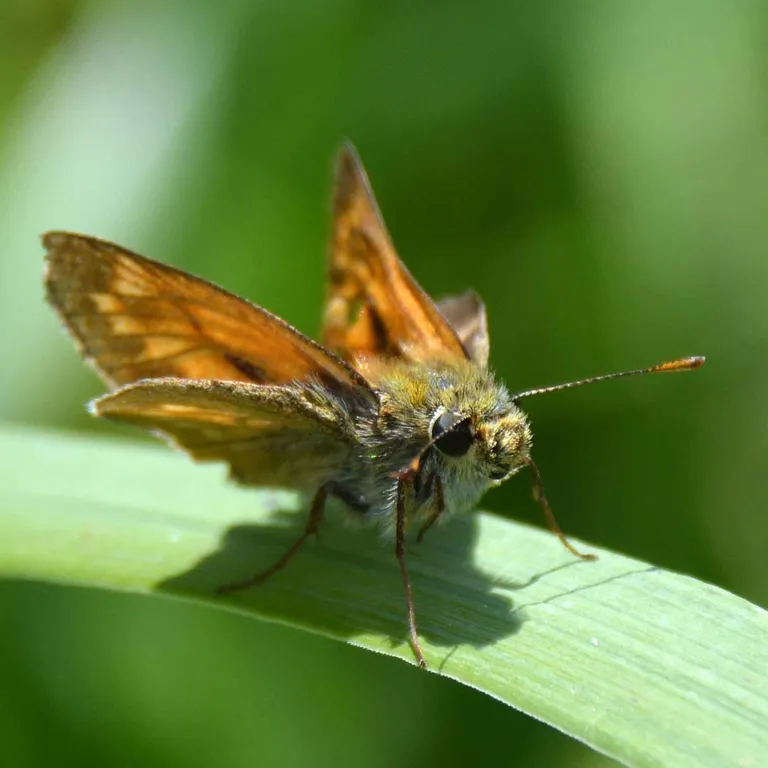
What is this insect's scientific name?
Ochlodes sylvanus (also Ochlodes venata)
